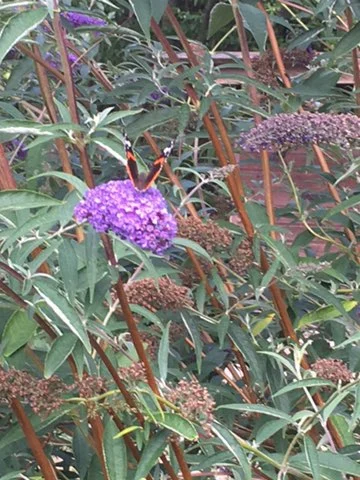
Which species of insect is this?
Vanessa atalanta
